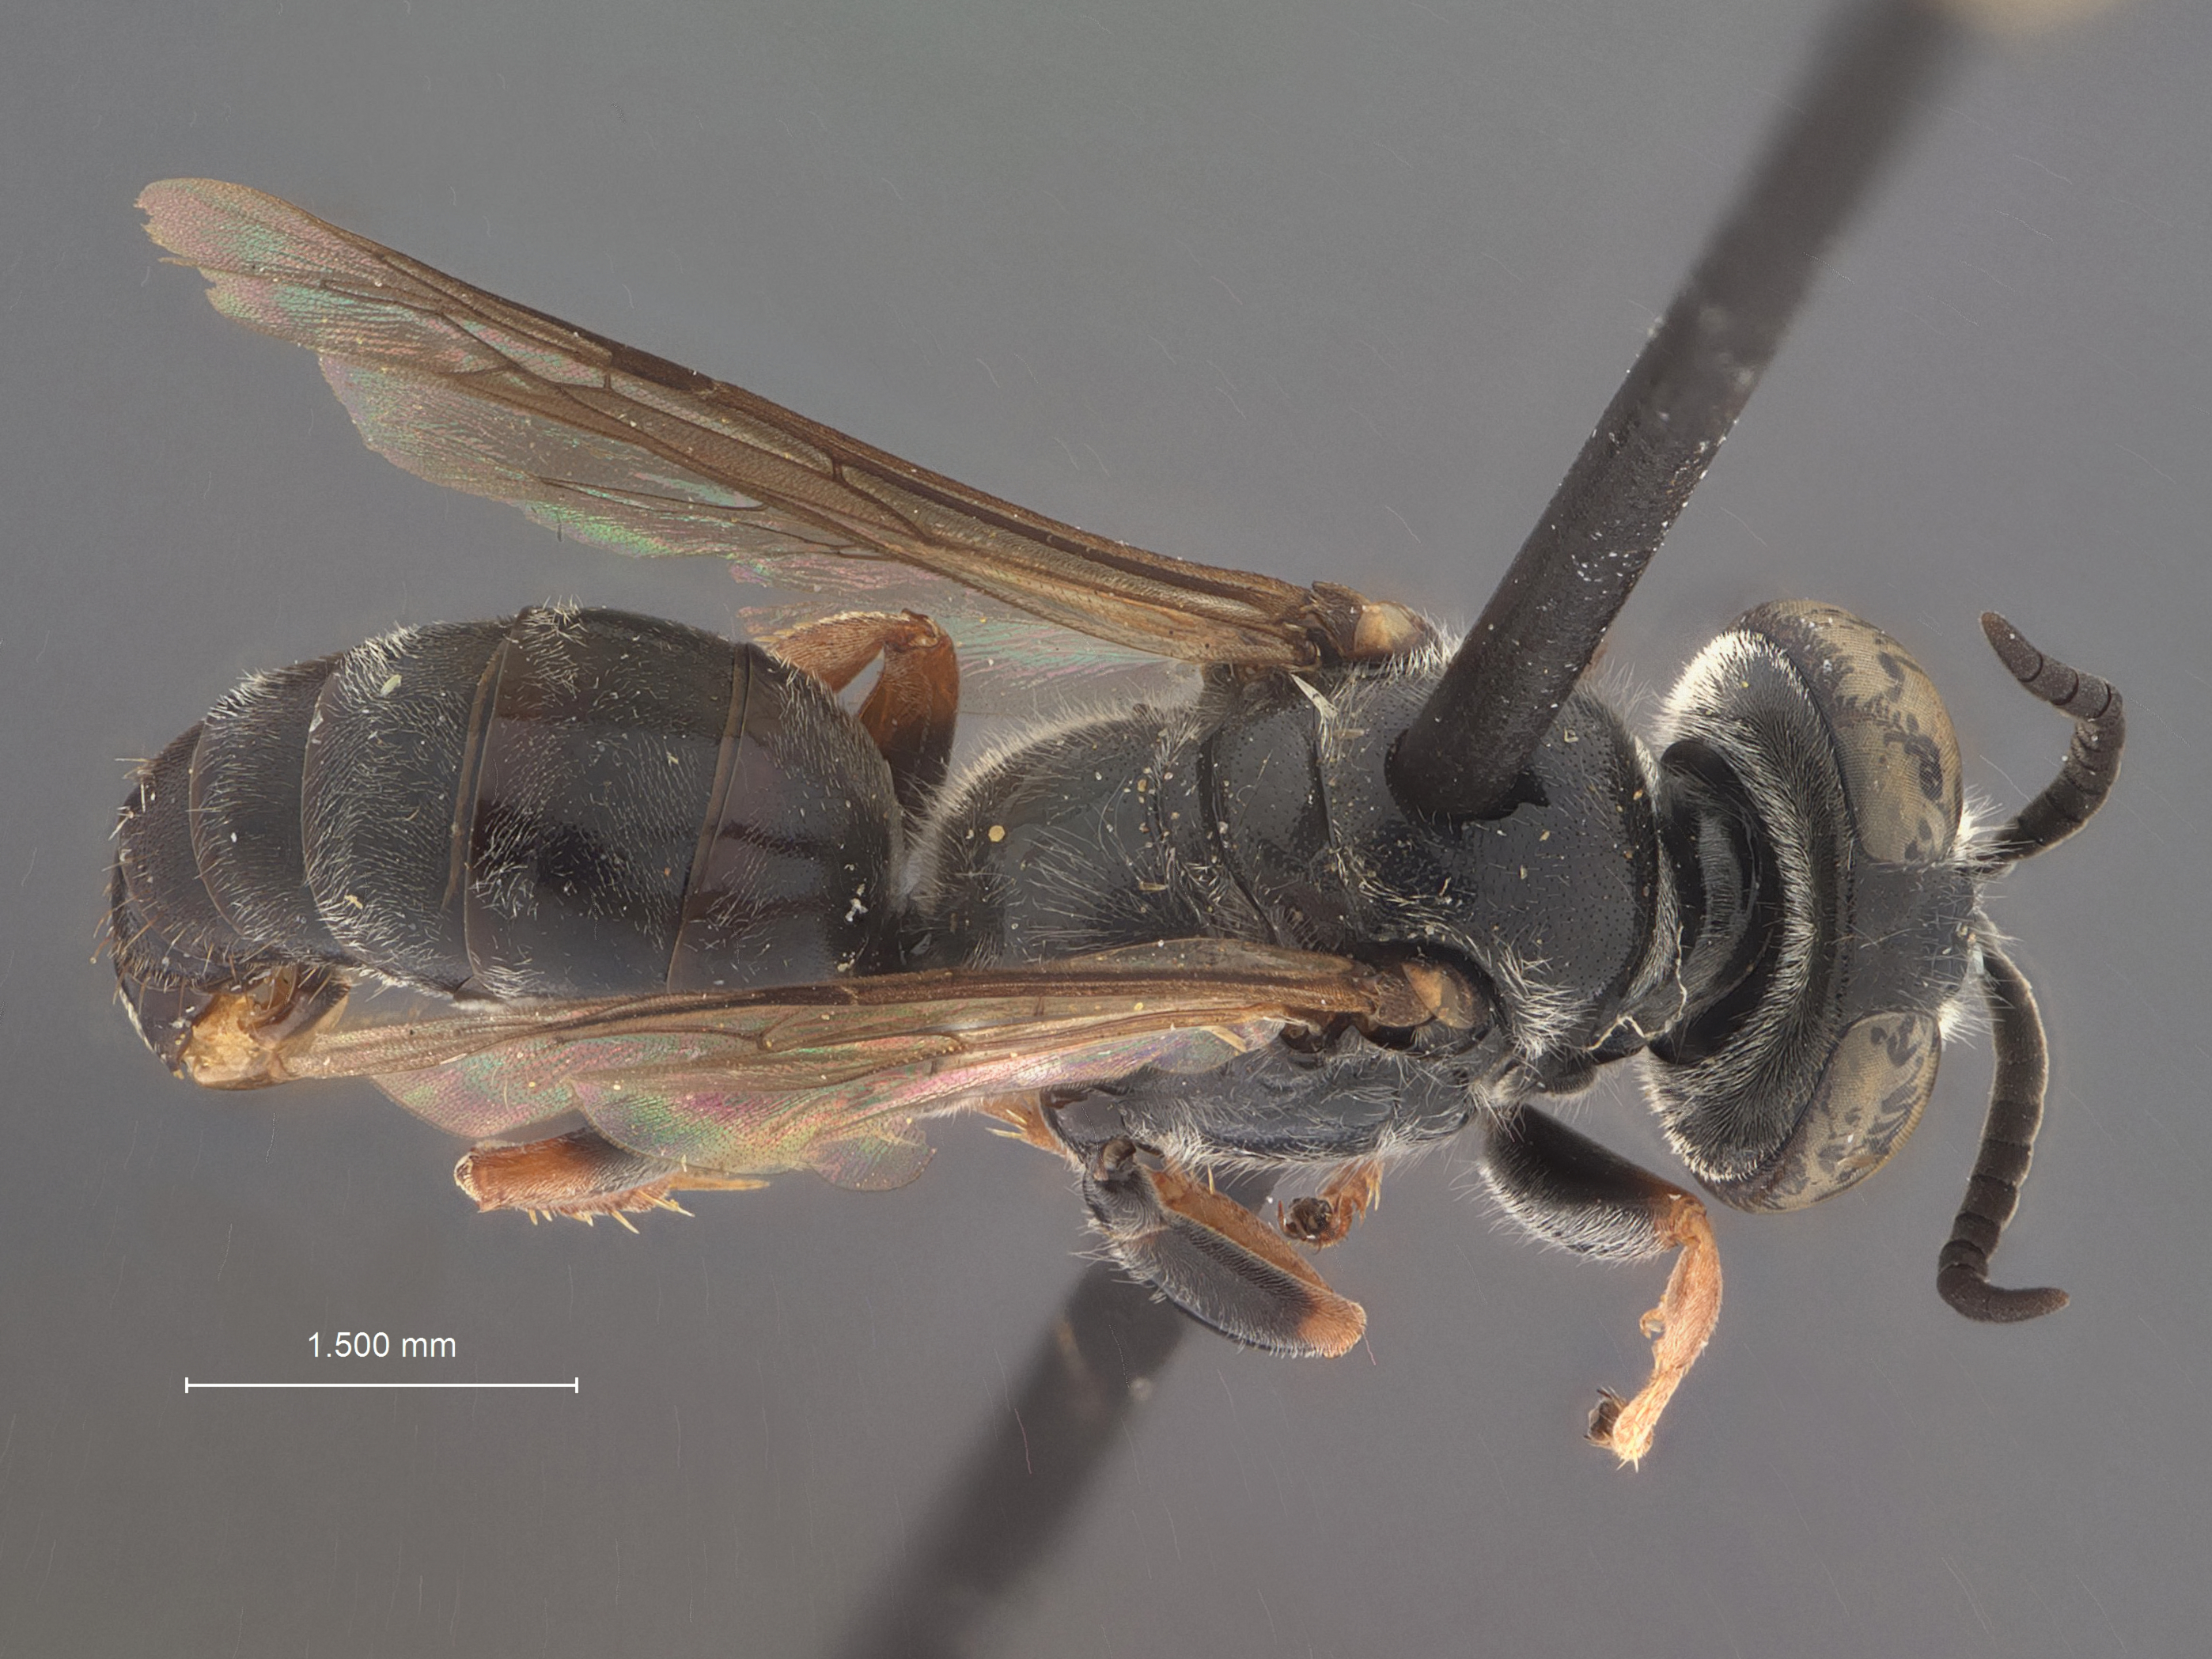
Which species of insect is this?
Tachytes zuliae
